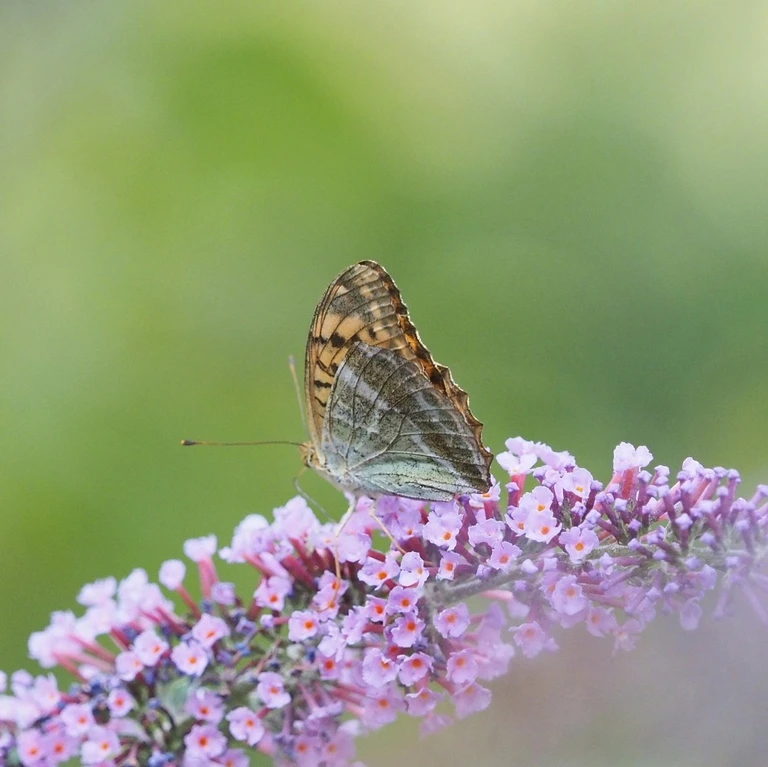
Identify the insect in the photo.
Argynnis paphia
